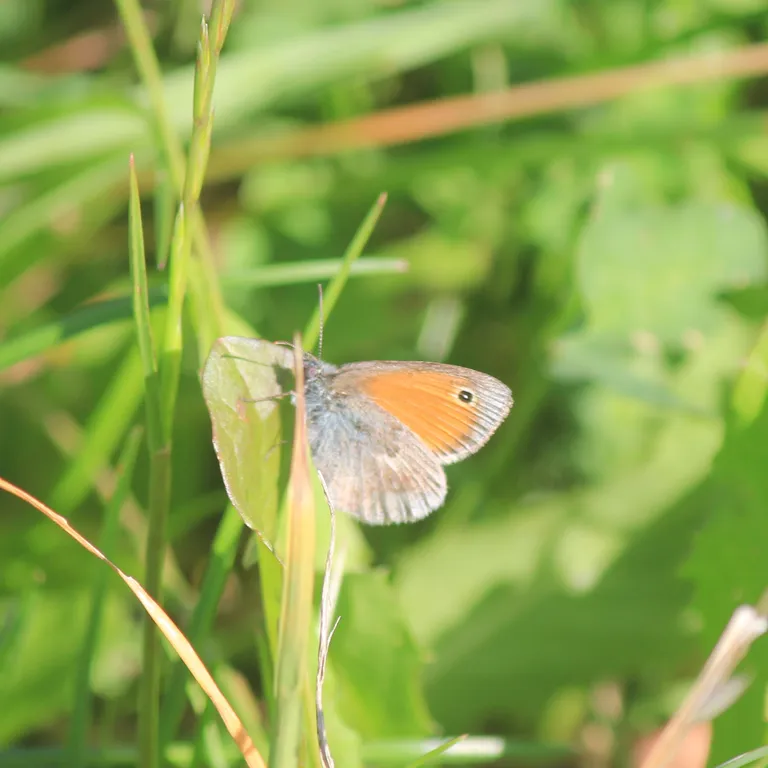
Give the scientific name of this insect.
Coenonympha pamphilus
